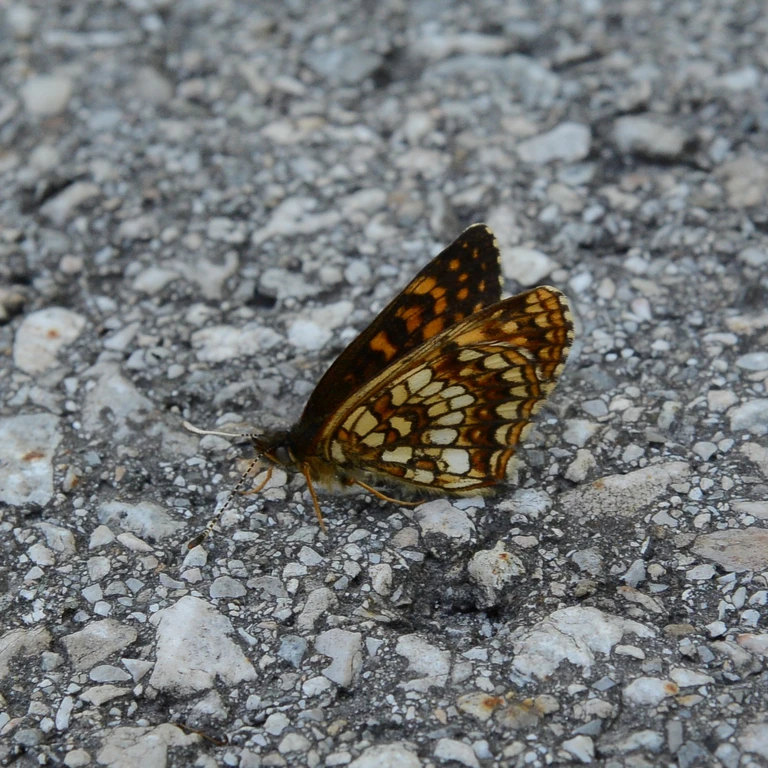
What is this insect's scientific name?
Melitaea diamina
